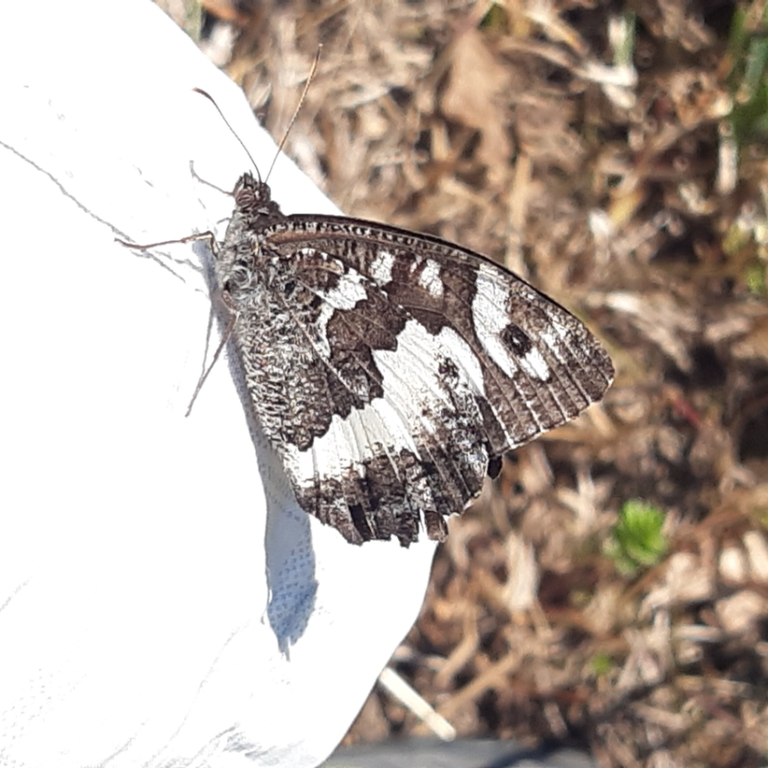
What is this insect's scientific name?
Brintesia circe
